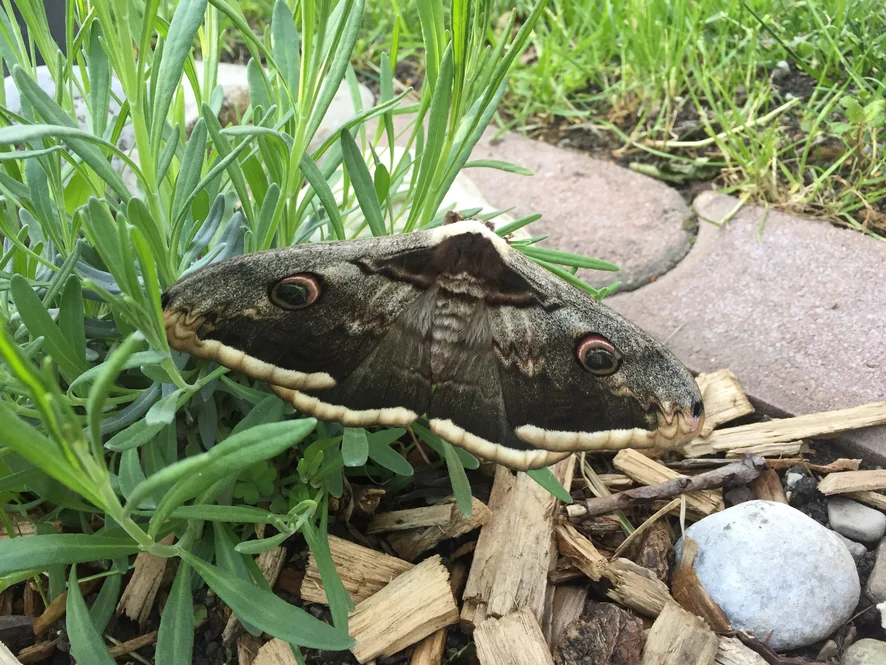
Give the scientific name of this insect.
Saturnia pyri
